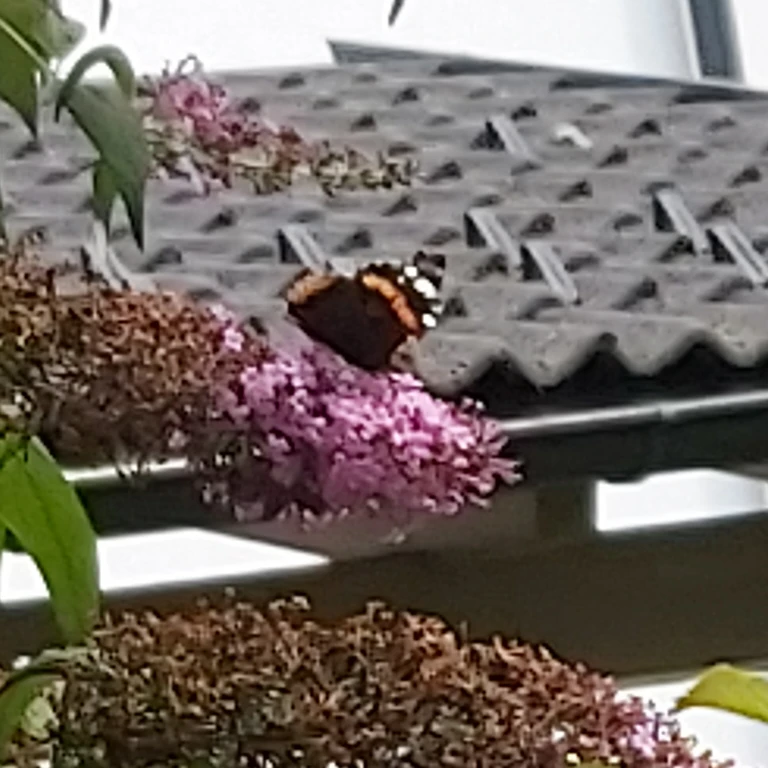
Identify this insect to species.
Vanessa atalanta
